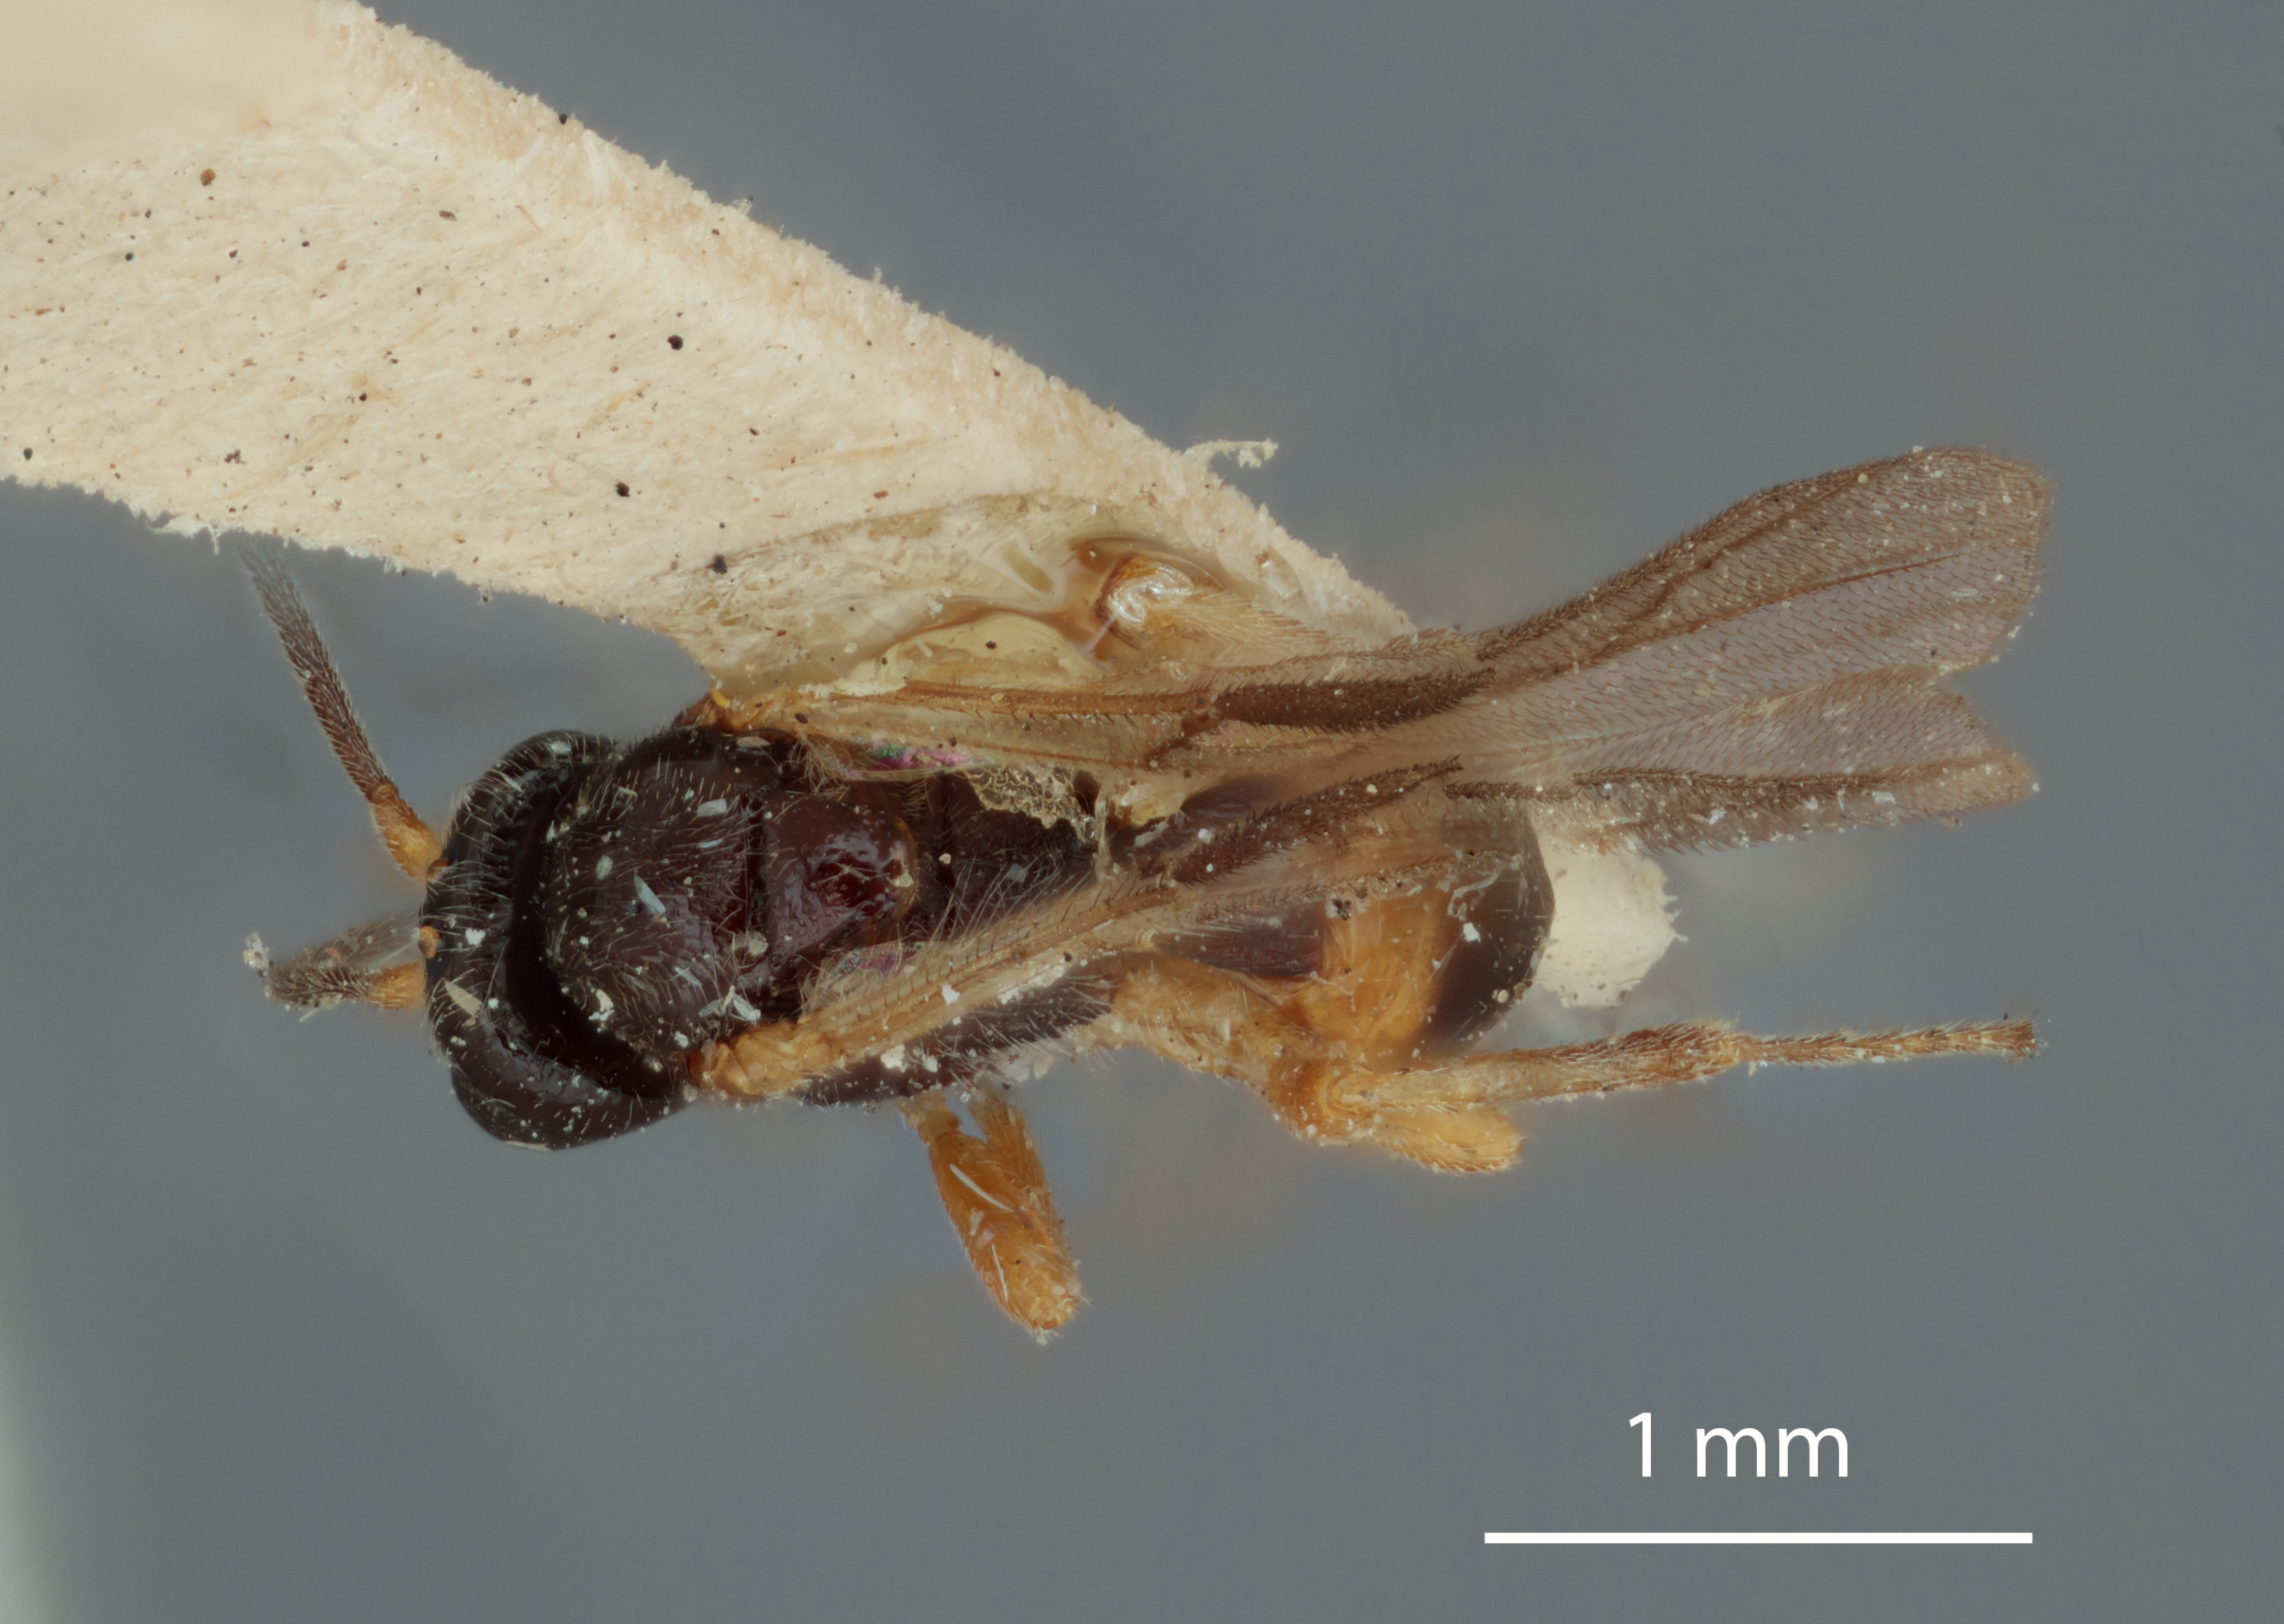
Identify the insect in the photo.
Opius rufocinctus
